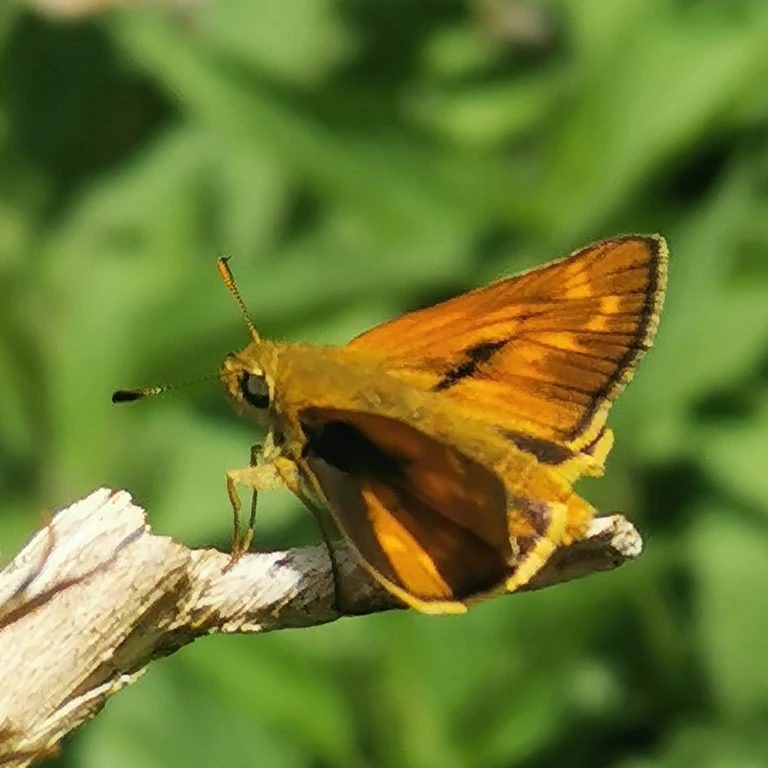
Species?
Ochlodes sylvanus (also Ochlodes venata)
